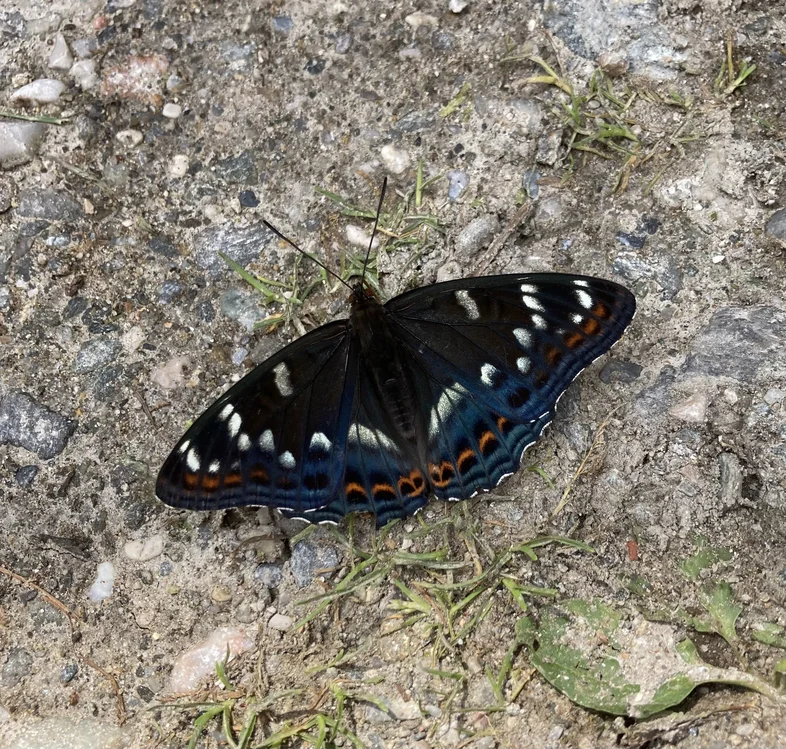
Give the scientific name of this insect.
Limenitis populi
